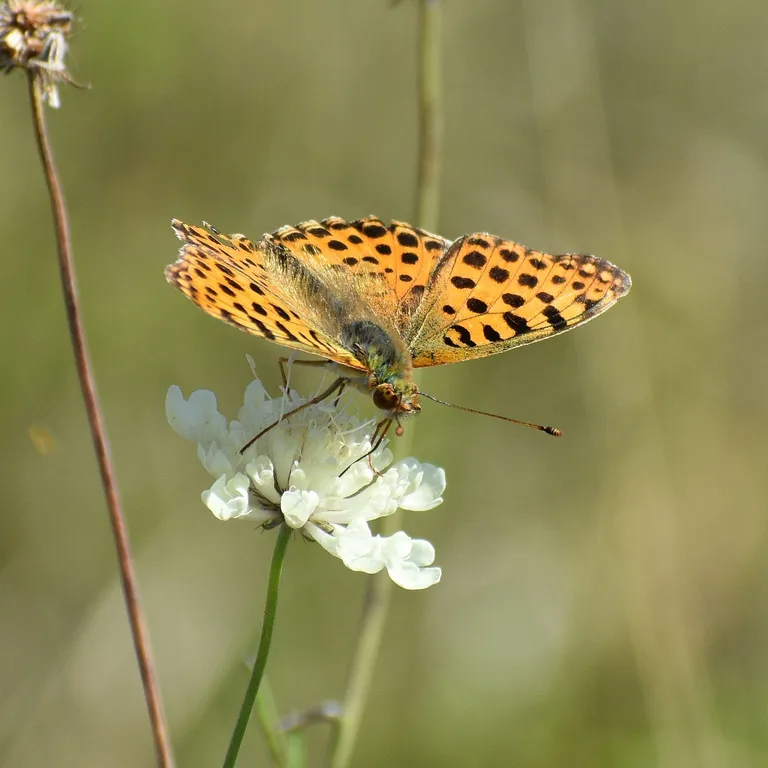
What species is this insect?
Issoria lathonia
